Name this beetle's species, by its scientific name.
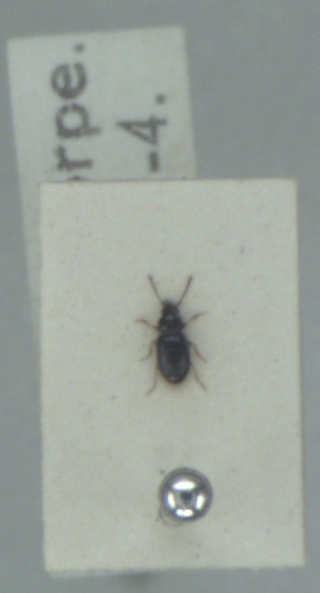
Elaphropus walkerianus
